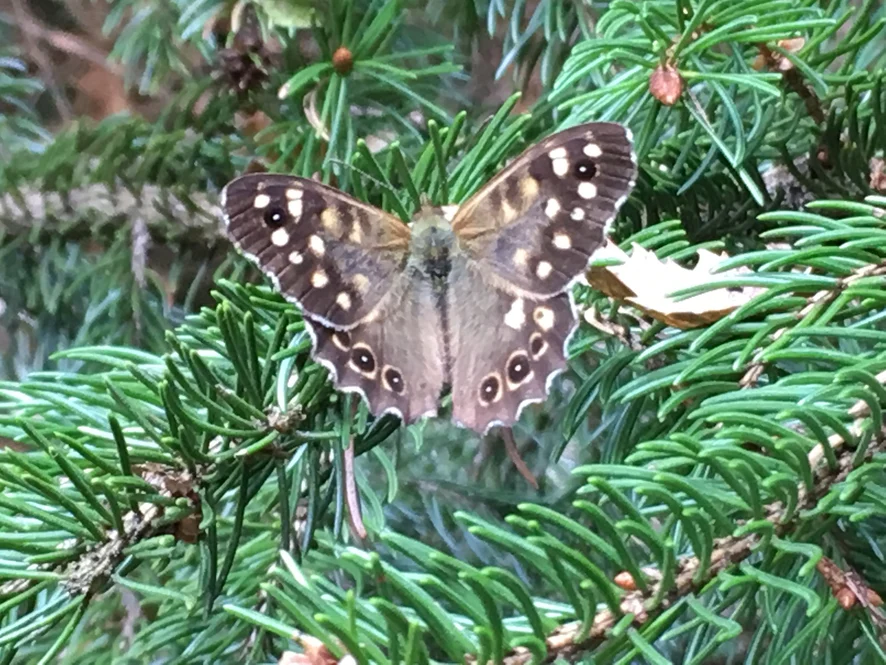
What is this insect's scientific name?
Pararge aegeria
